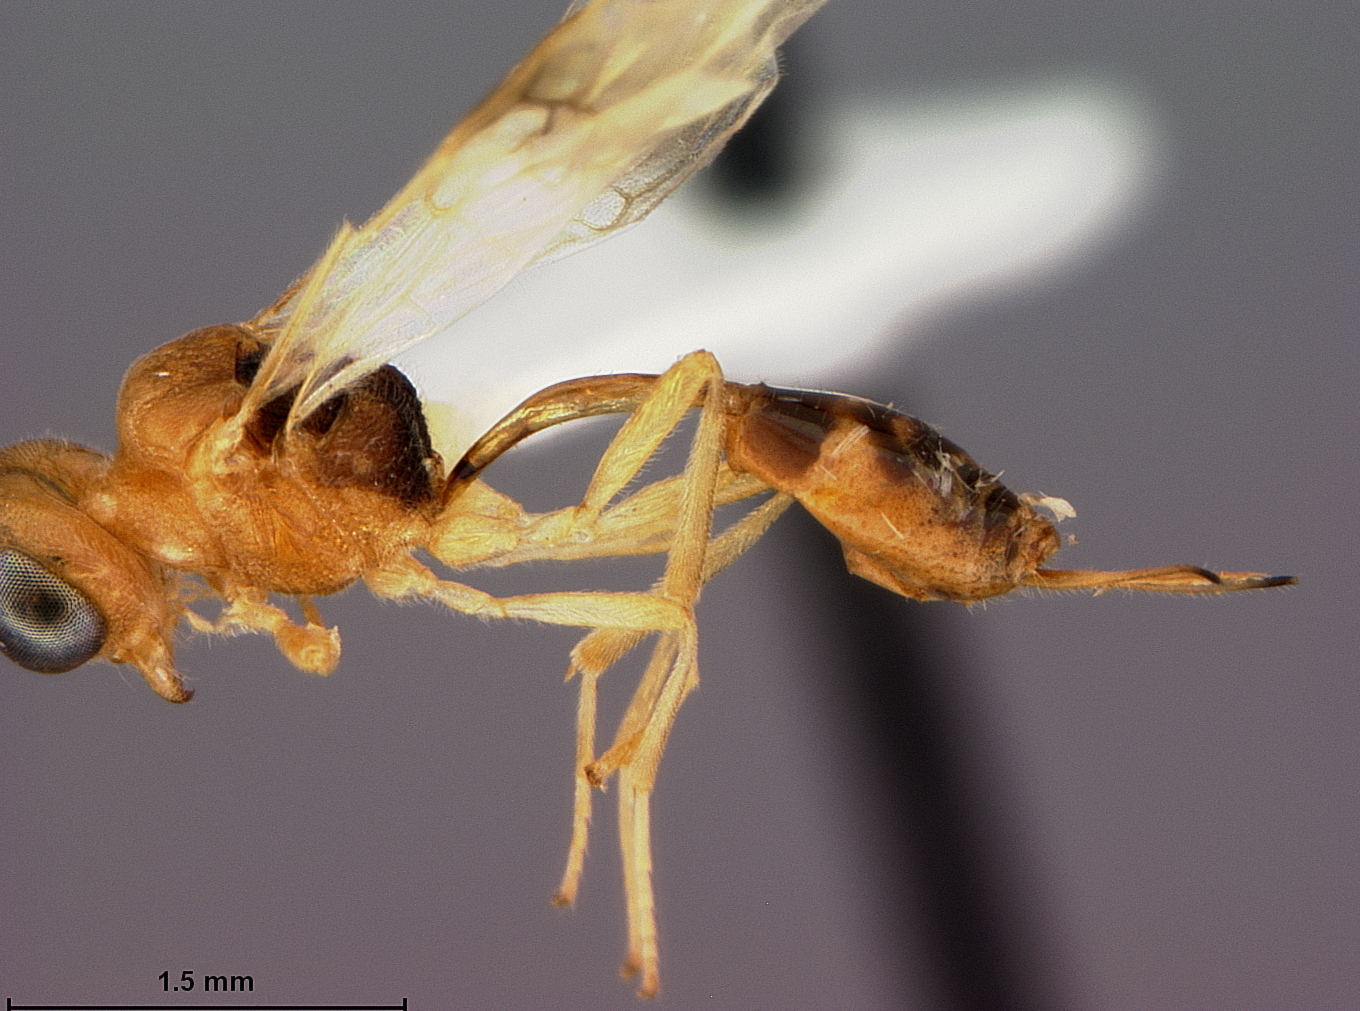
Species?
Chrysopophthorus tropicalis
